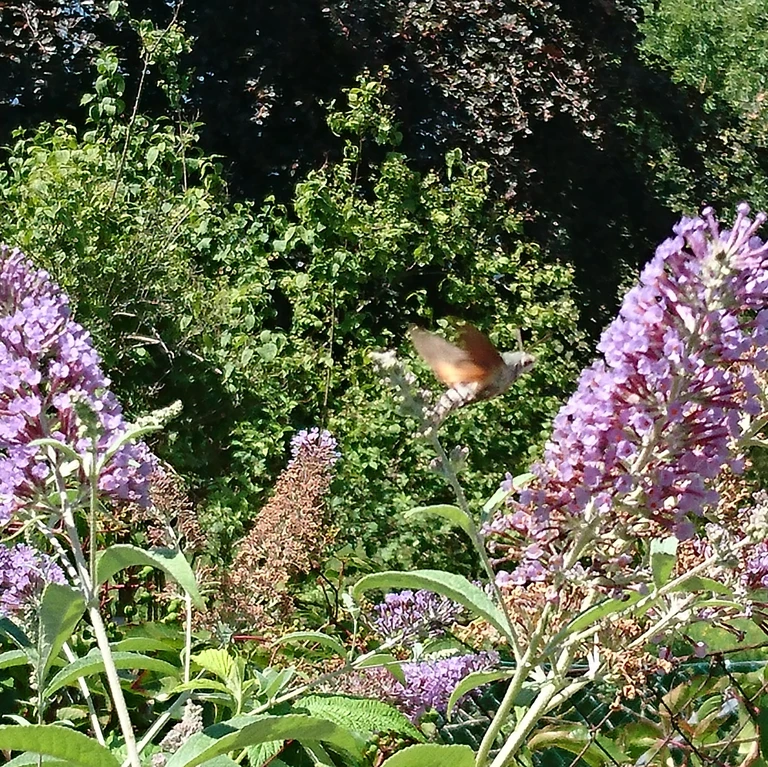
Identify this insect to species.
Macroglossum stellatarum
